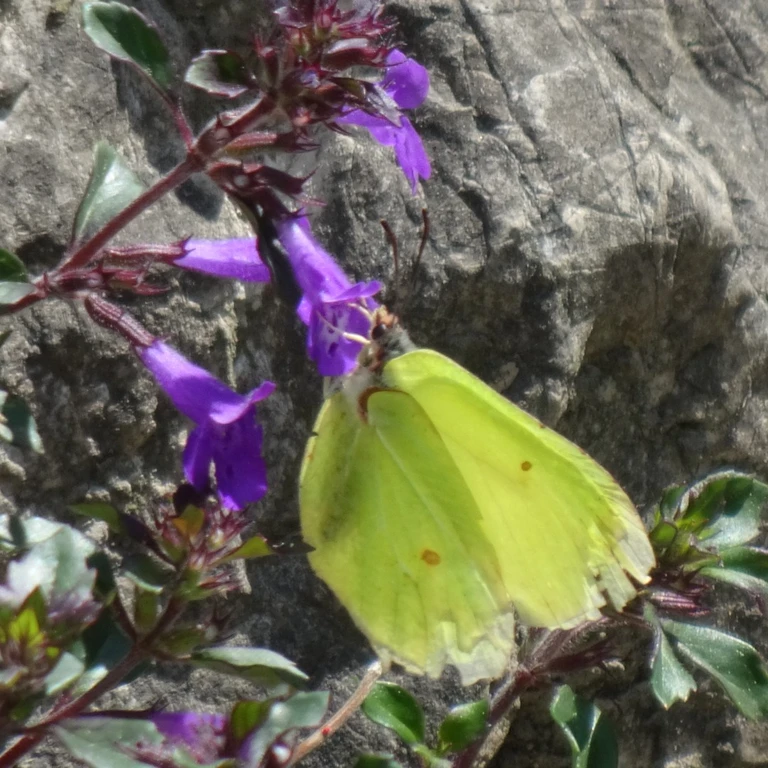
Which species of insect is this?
Gonepteryx rhamni
